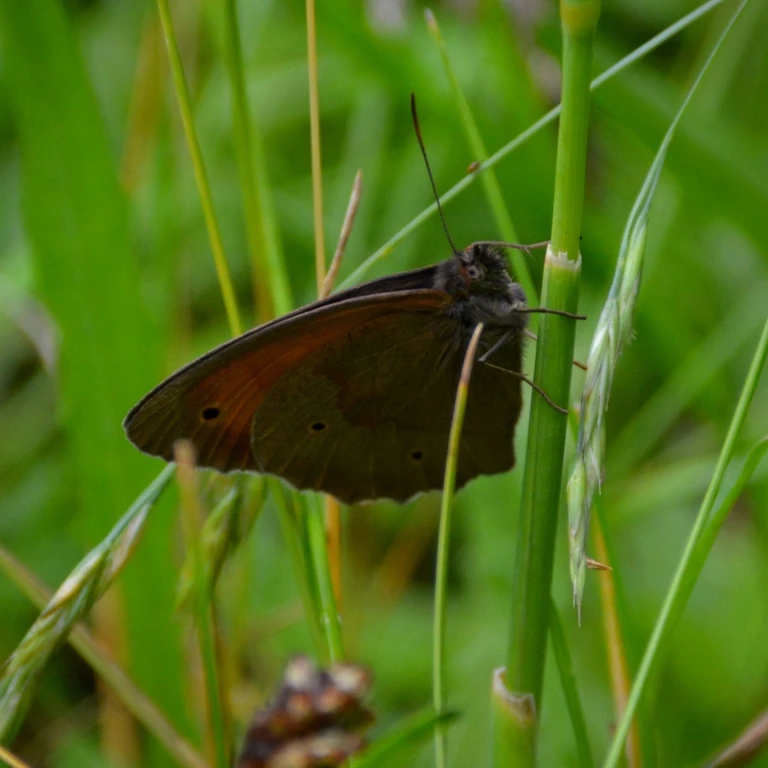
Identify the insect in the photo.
Maniola jurtina
